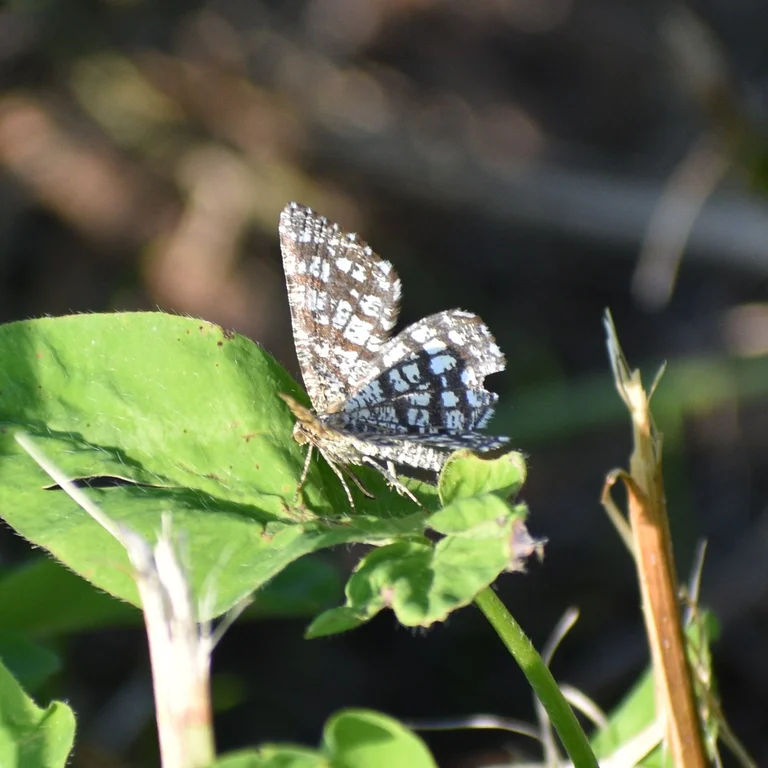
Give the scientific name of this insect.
Chiasmia clathrata
